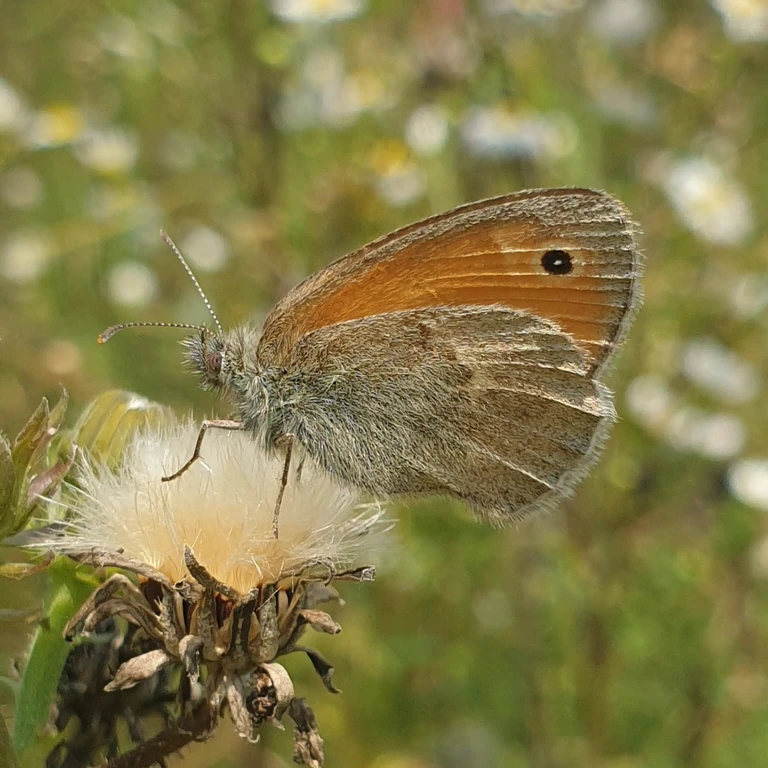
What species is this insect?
Coenonympha pamphilus
